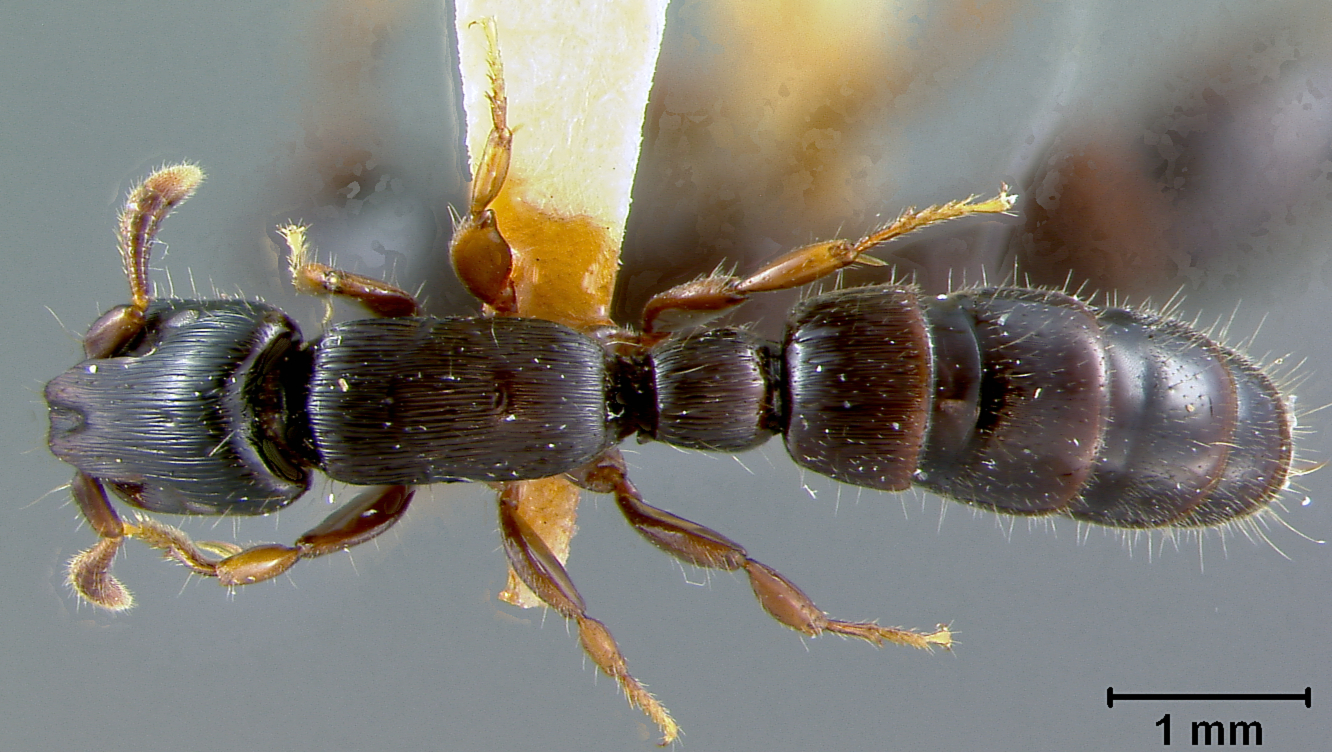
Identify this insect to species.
Cylindromyrmex darlingtoni
